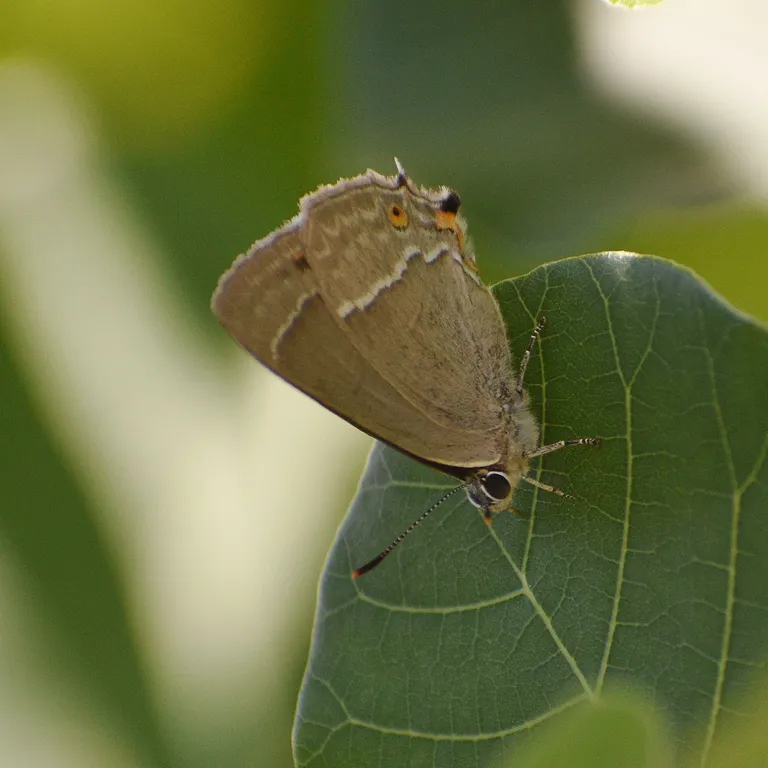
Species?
Favonius quercus (also Quercusia quercus)
